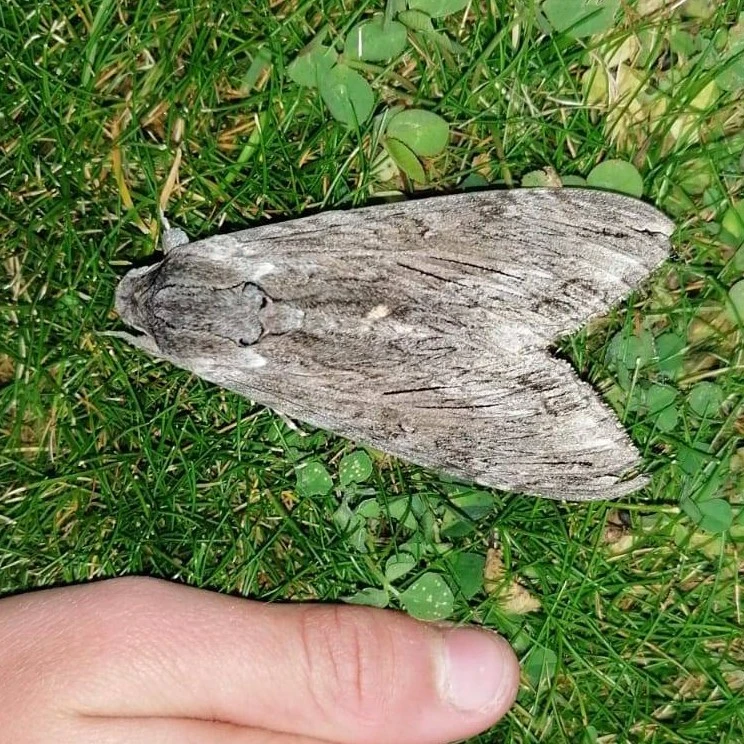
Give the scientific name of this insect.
Agrius convolvuli
